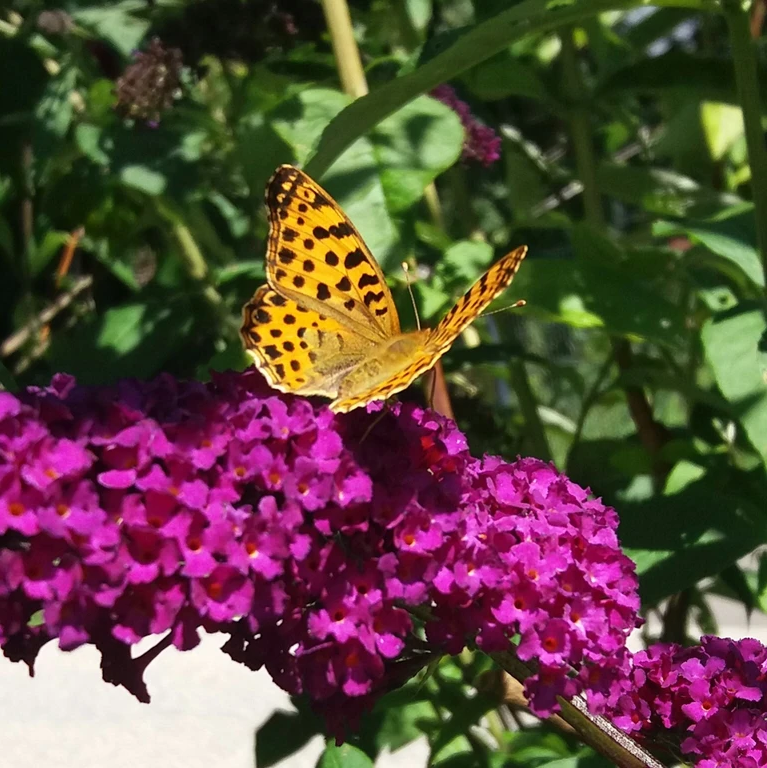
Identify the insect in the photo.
Issoria lathonia
